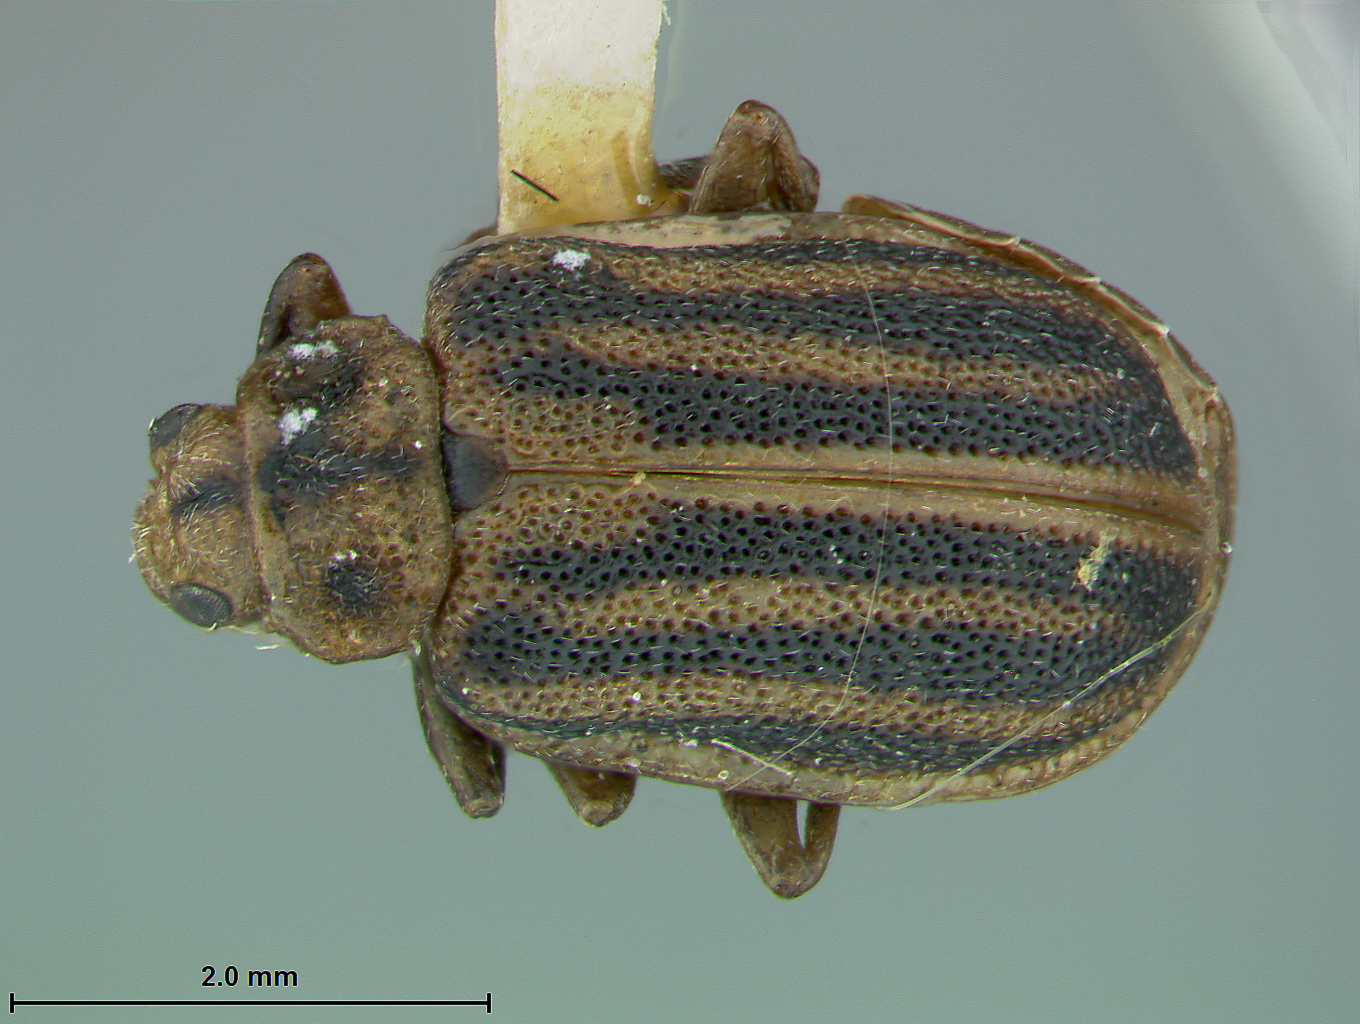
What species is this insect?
Ophraella macrovittata
